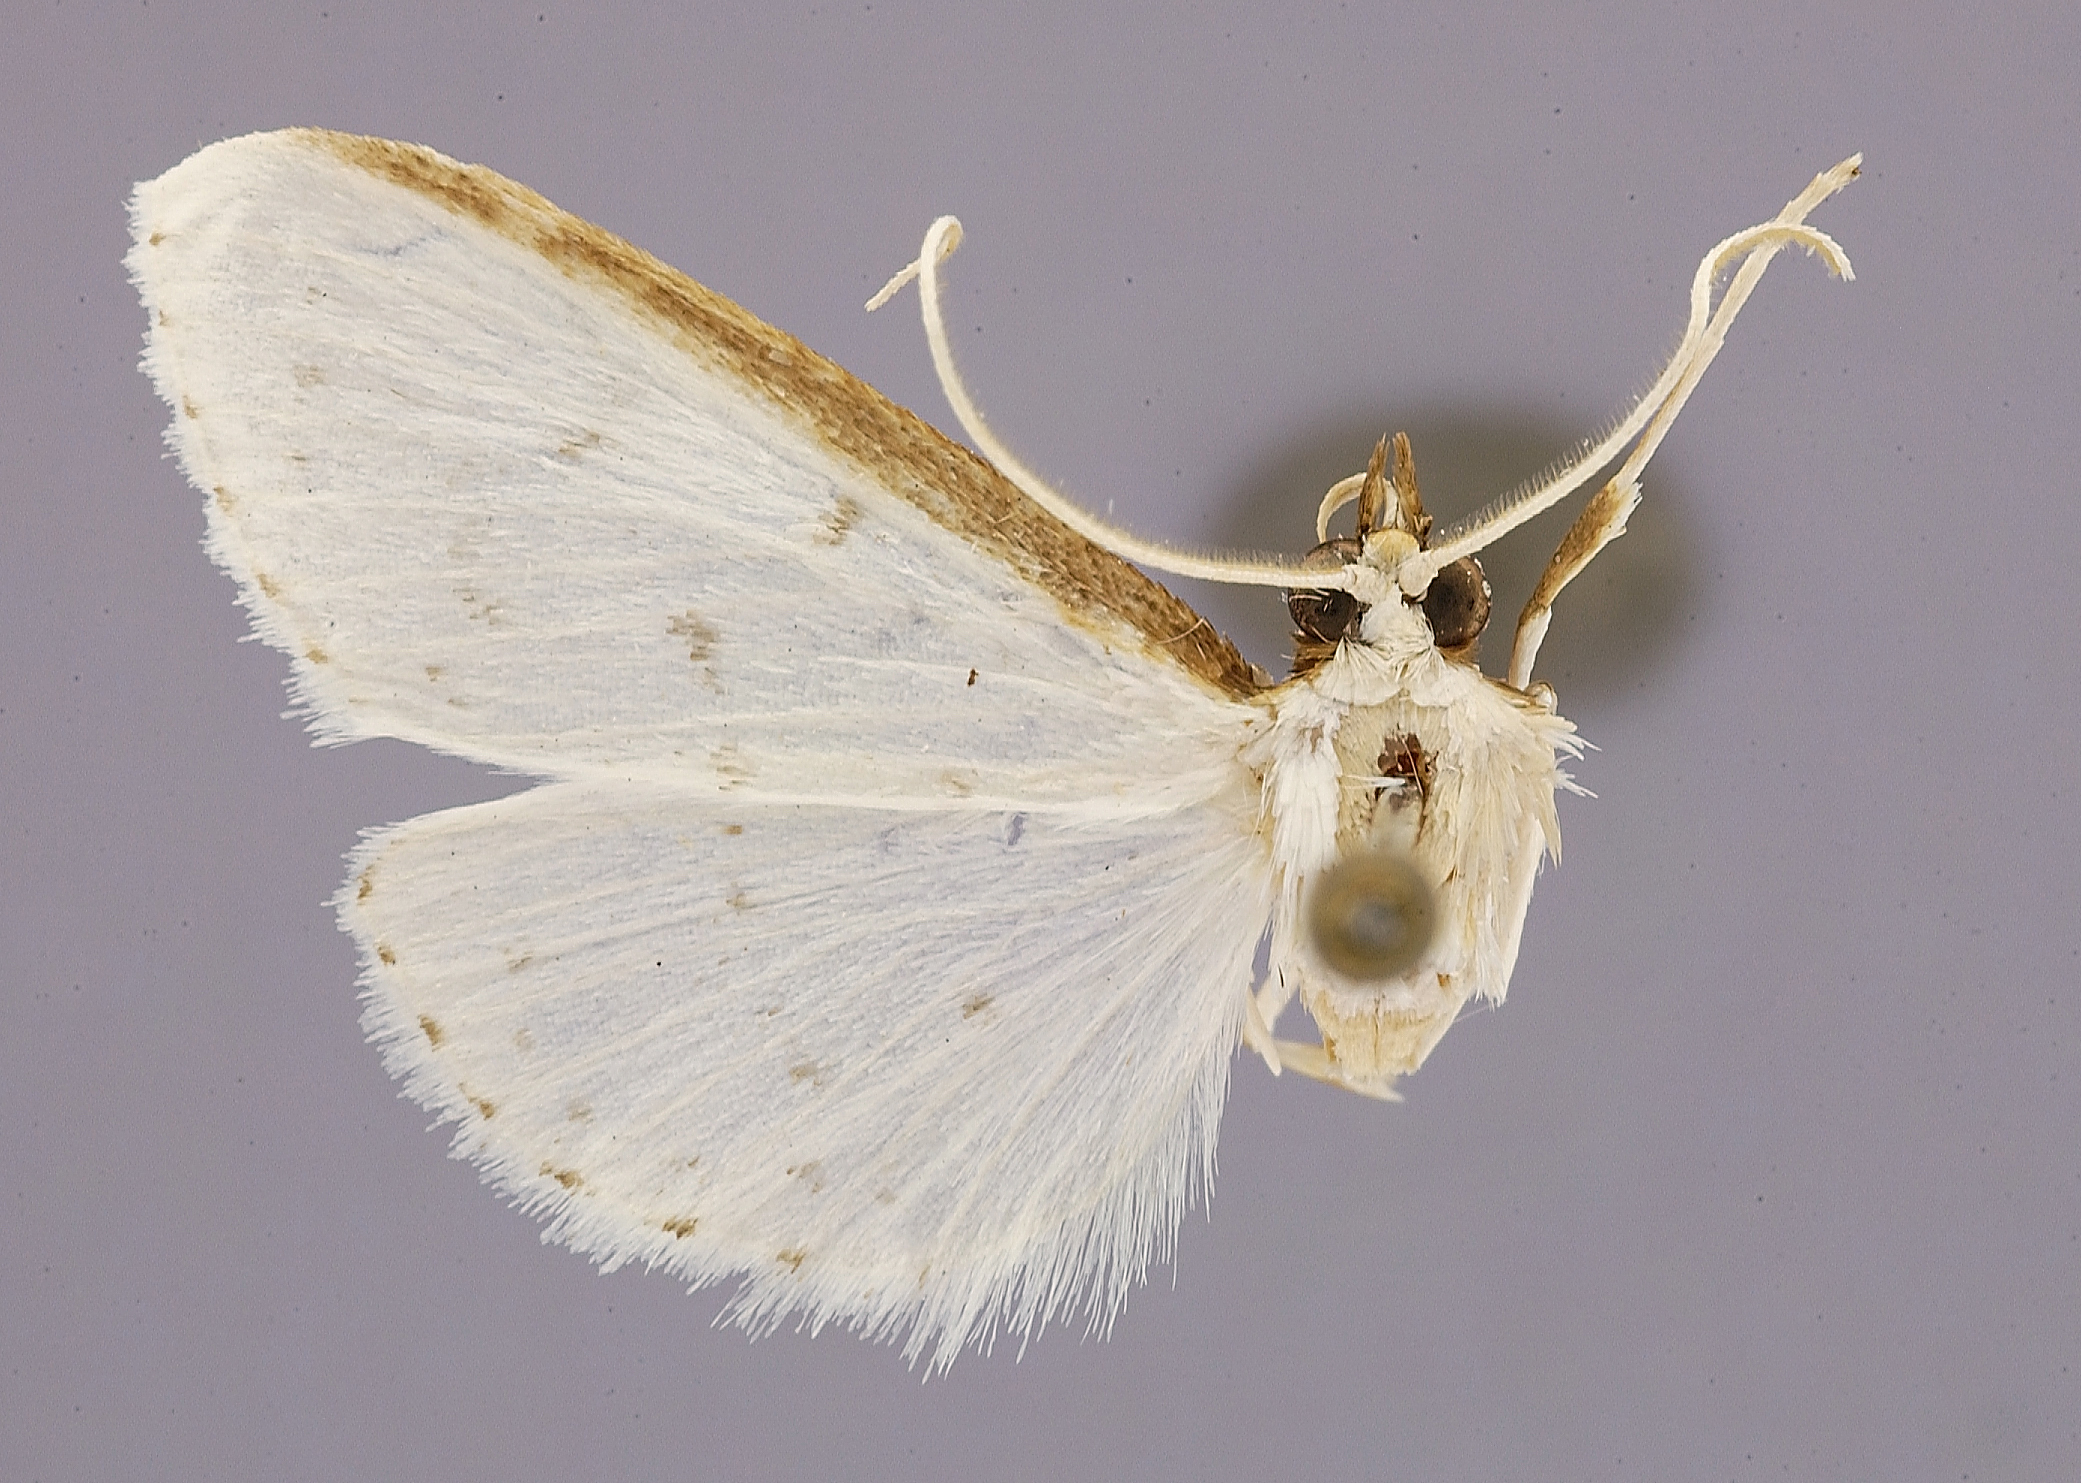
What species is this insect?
Tirsa fiona
